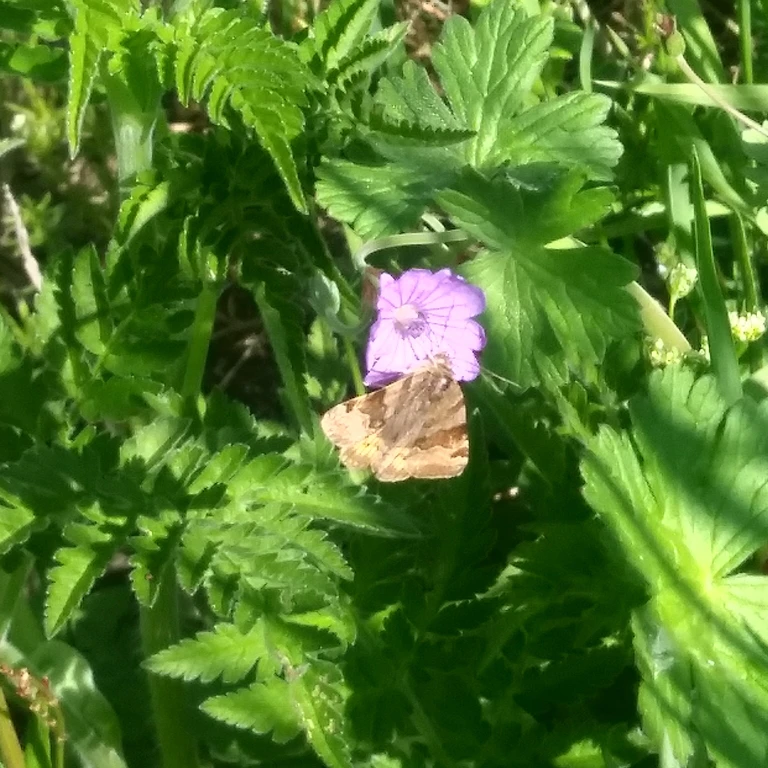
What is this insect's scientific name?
Euclidia glyphica
